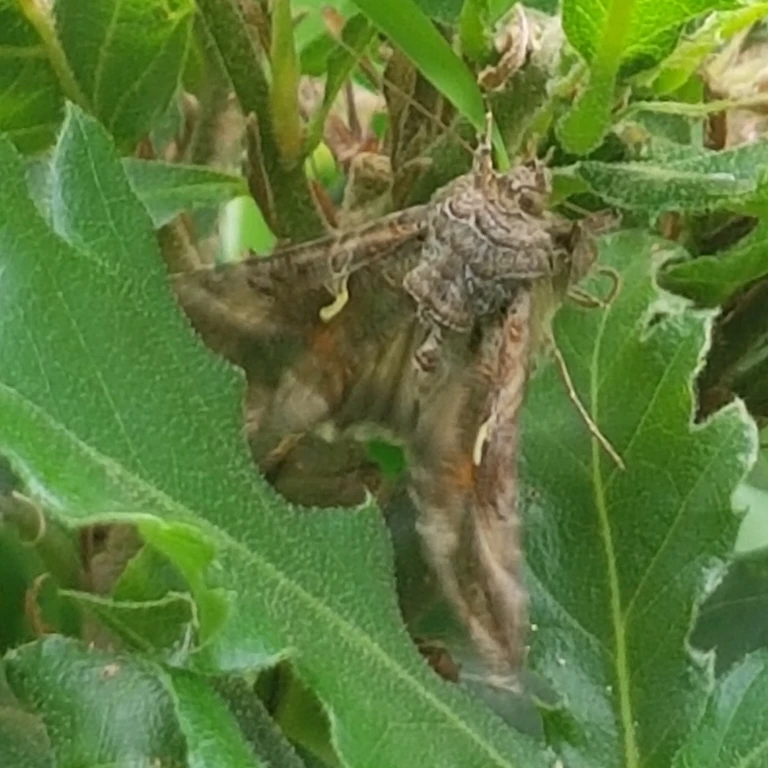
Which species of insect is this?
Autographa gamma
